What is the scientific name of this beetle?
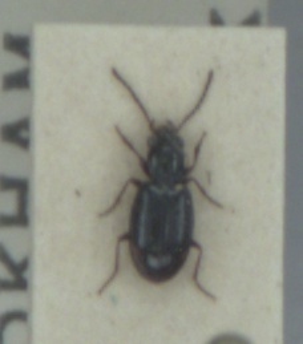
Bembidion doris
